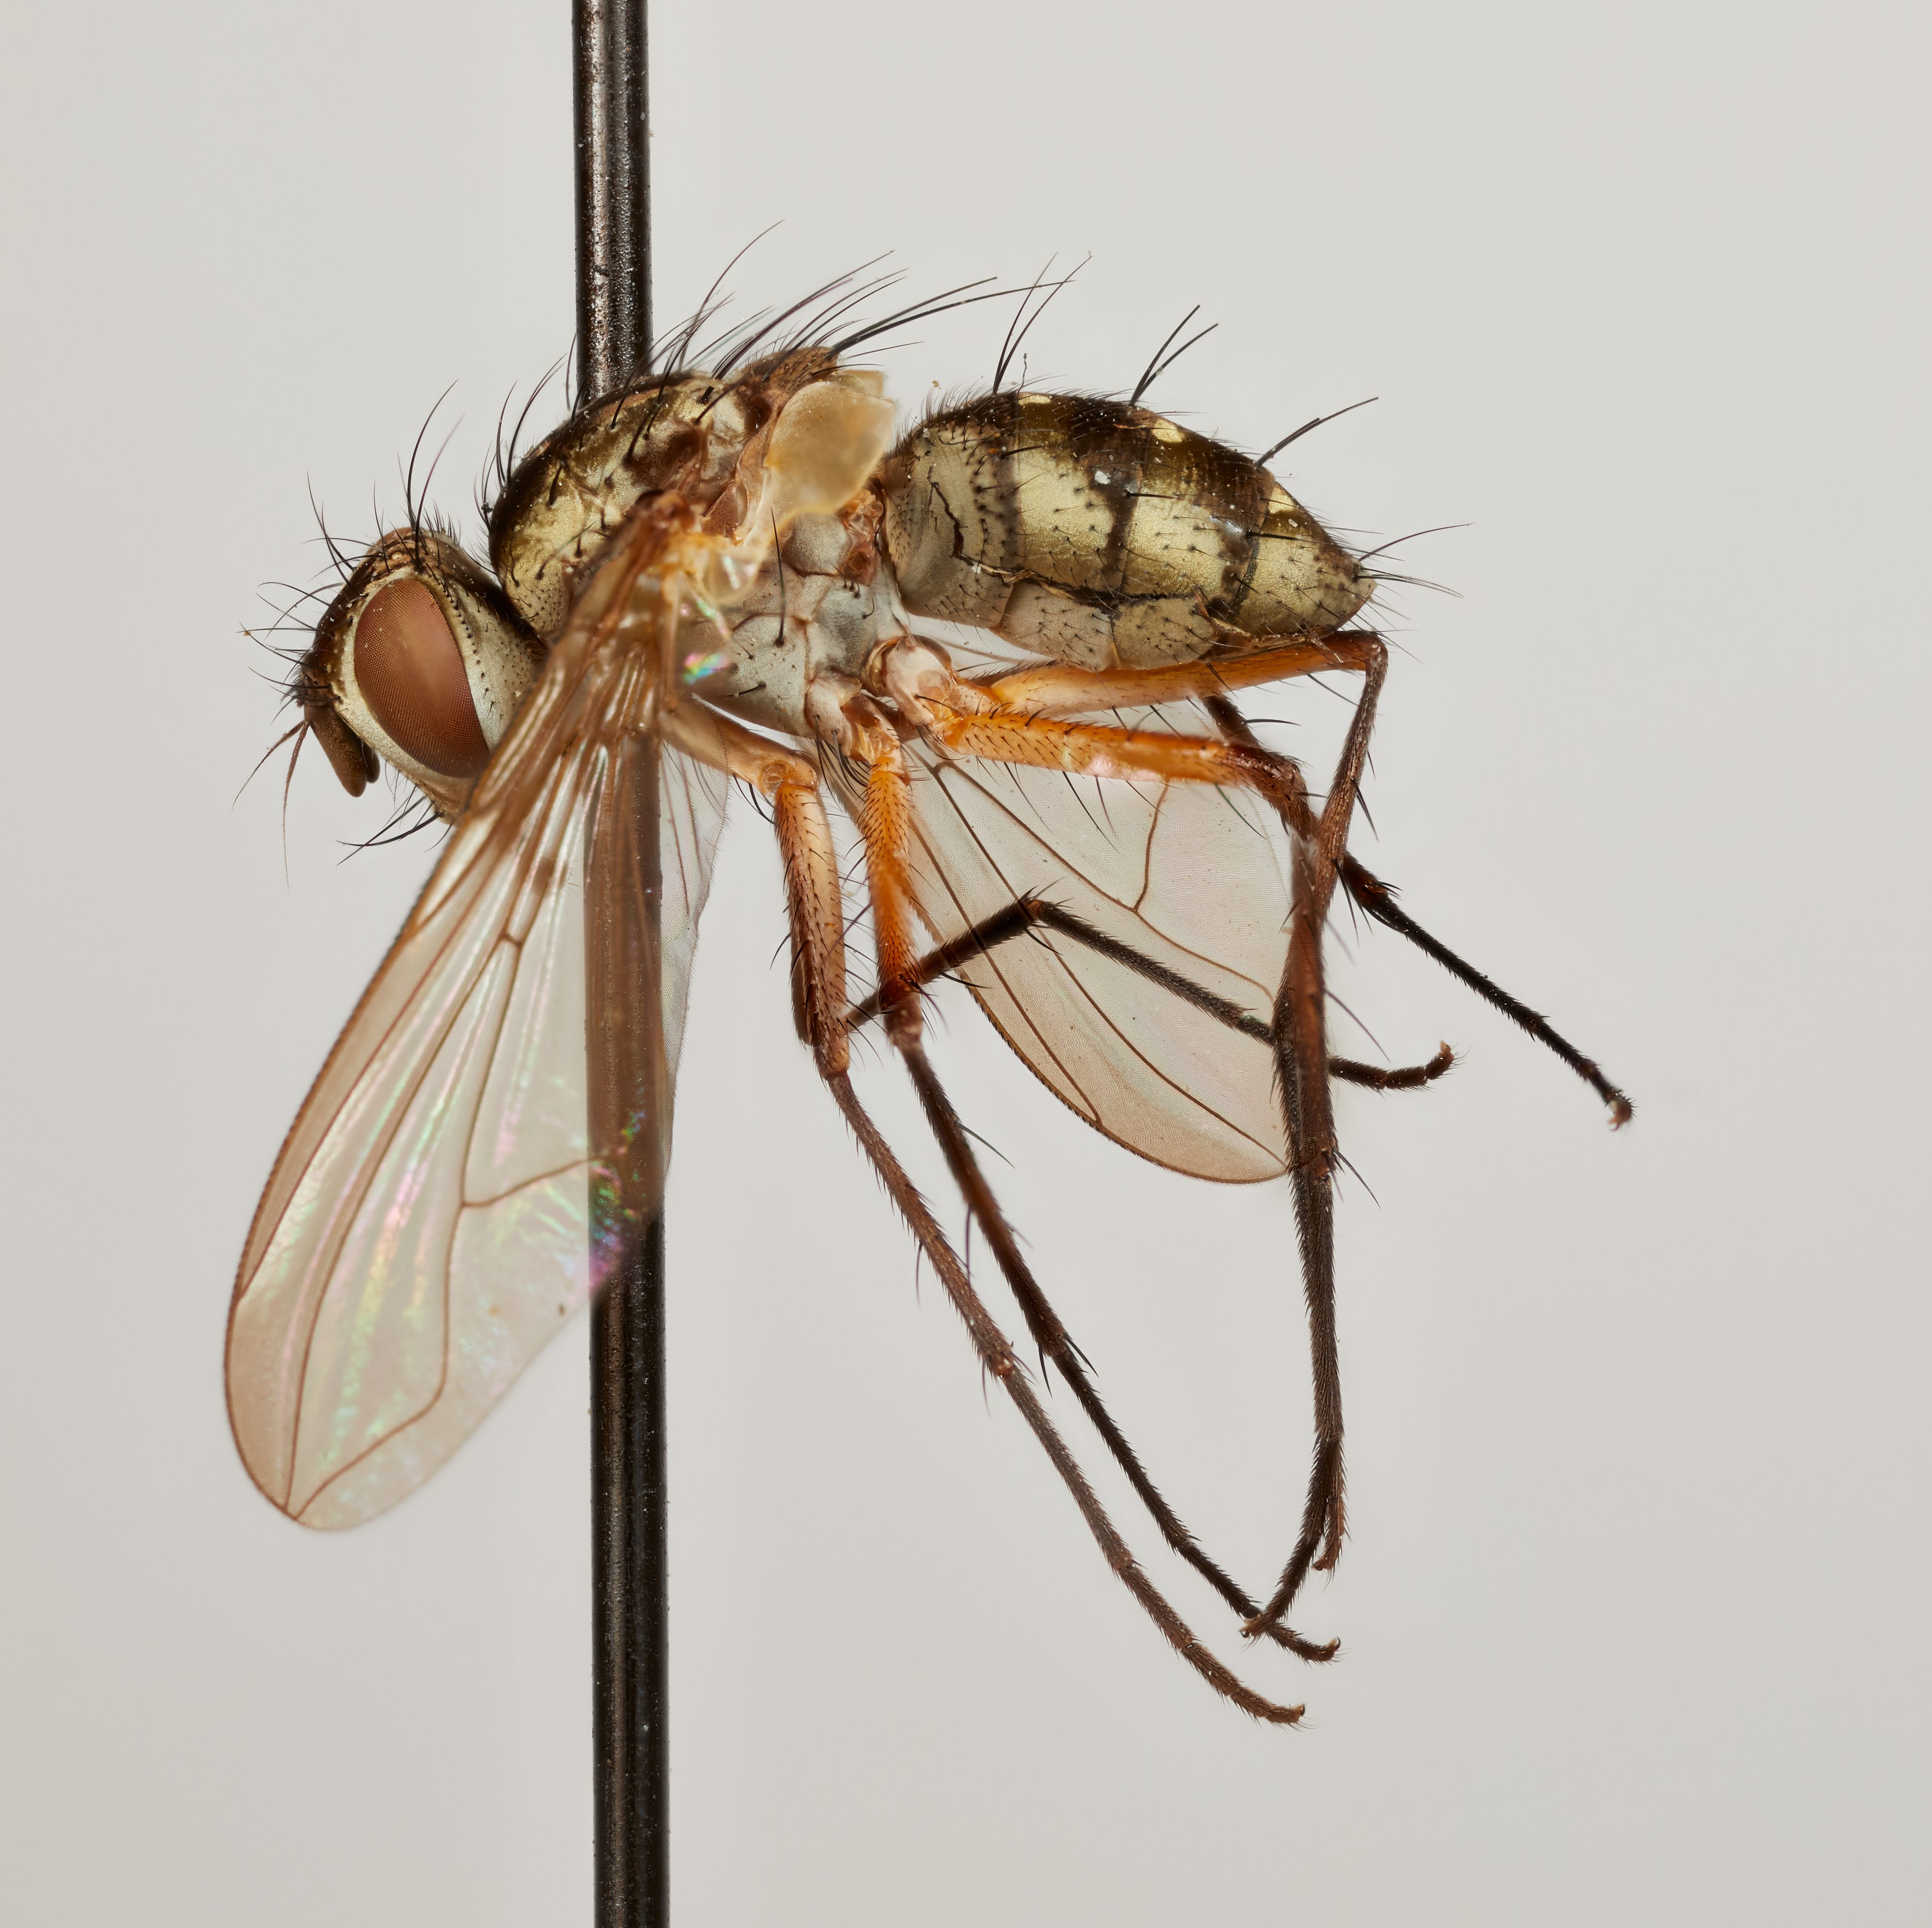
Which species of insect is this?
Rhombothyriops elegans
